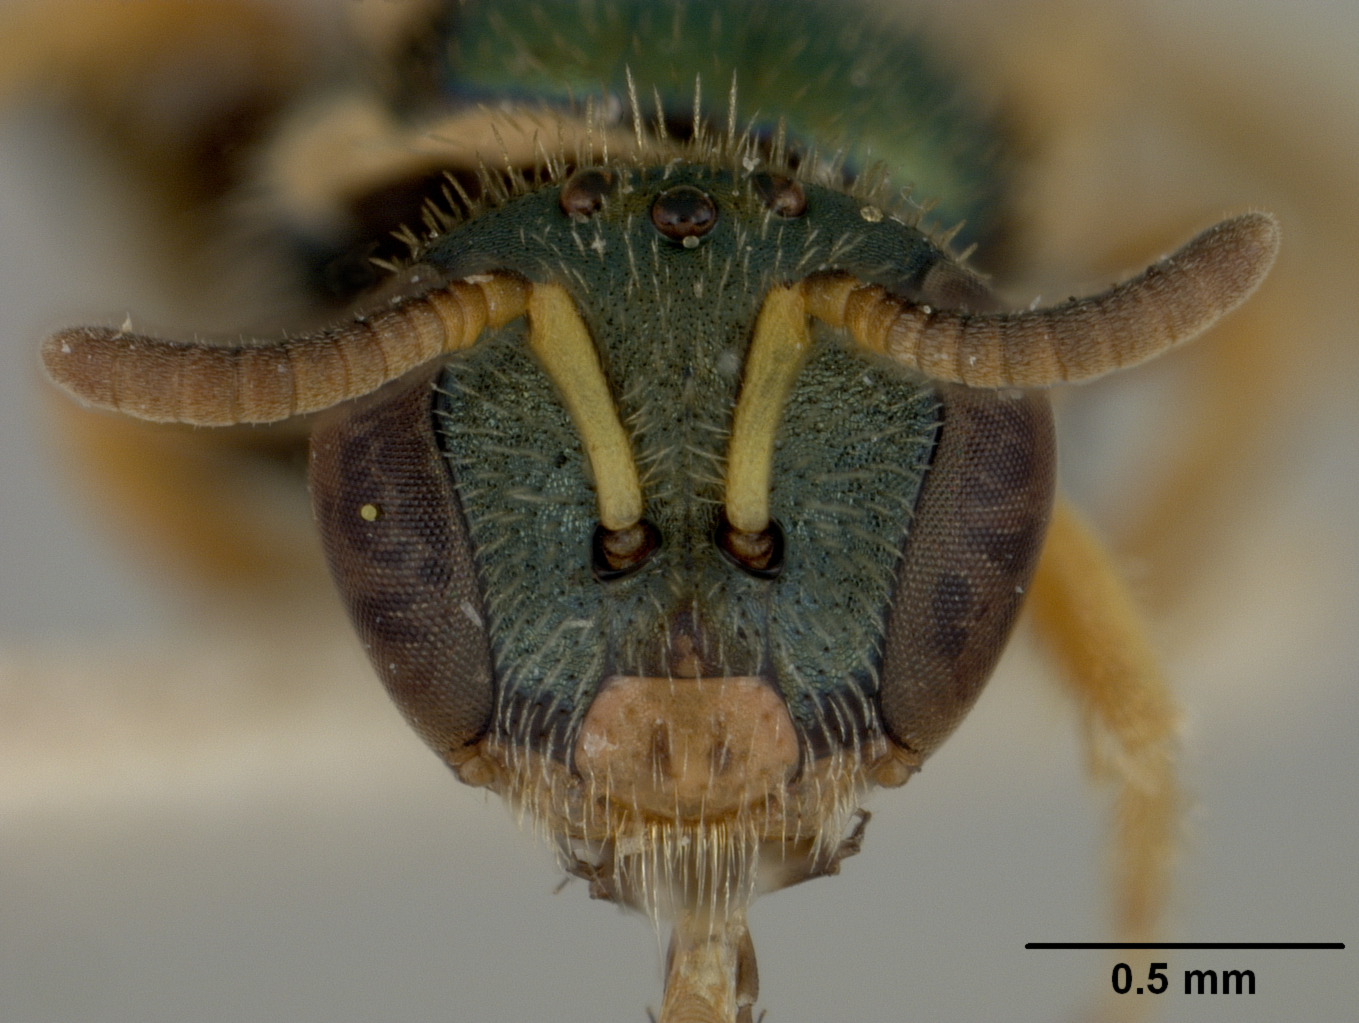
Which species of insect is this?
Nomioides striatus
